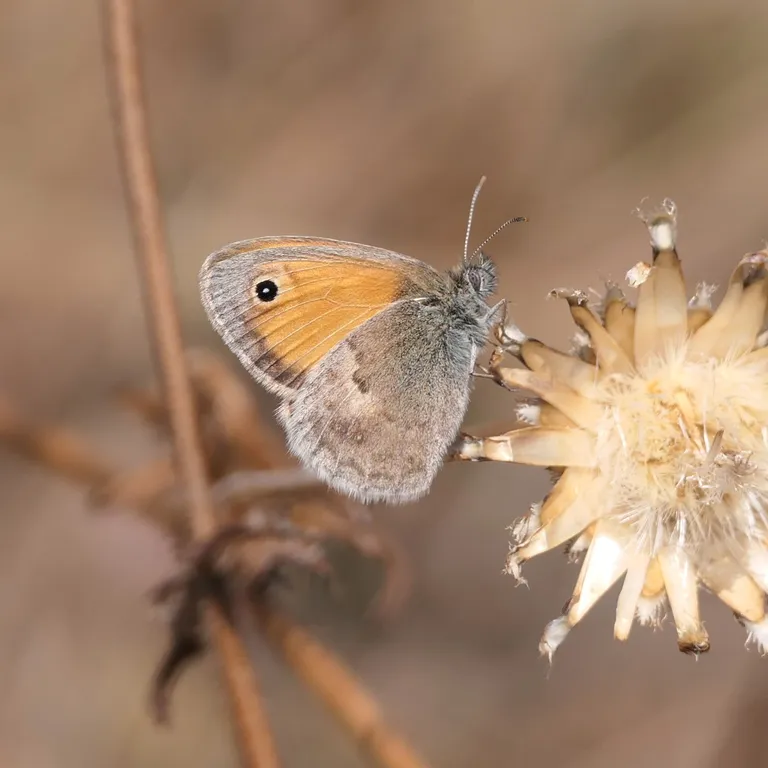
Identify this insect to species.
Coenonympha pamphilus
